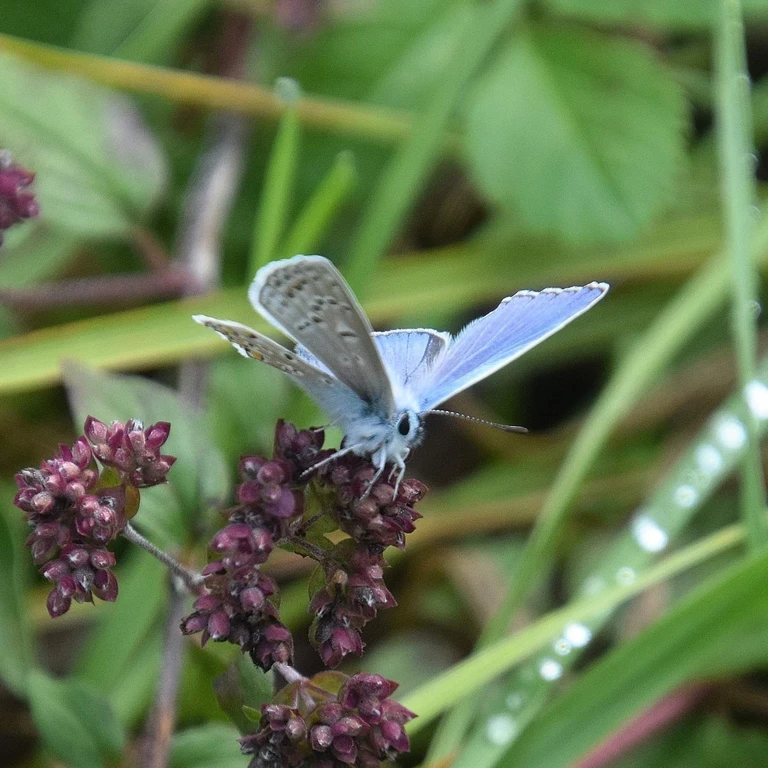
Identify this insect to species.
Polyommatus icarus
